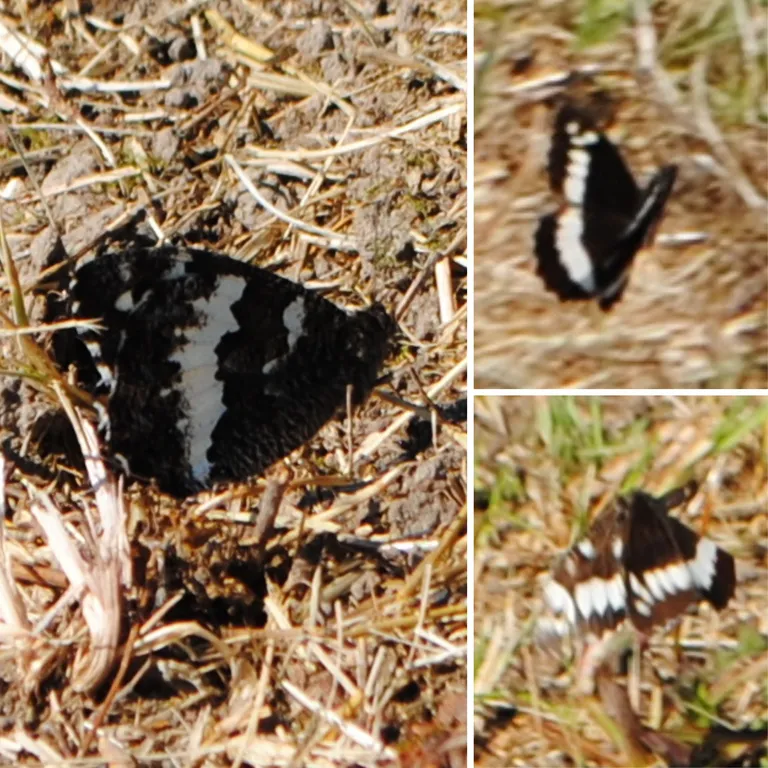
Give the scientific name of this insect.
Brintesia circe
